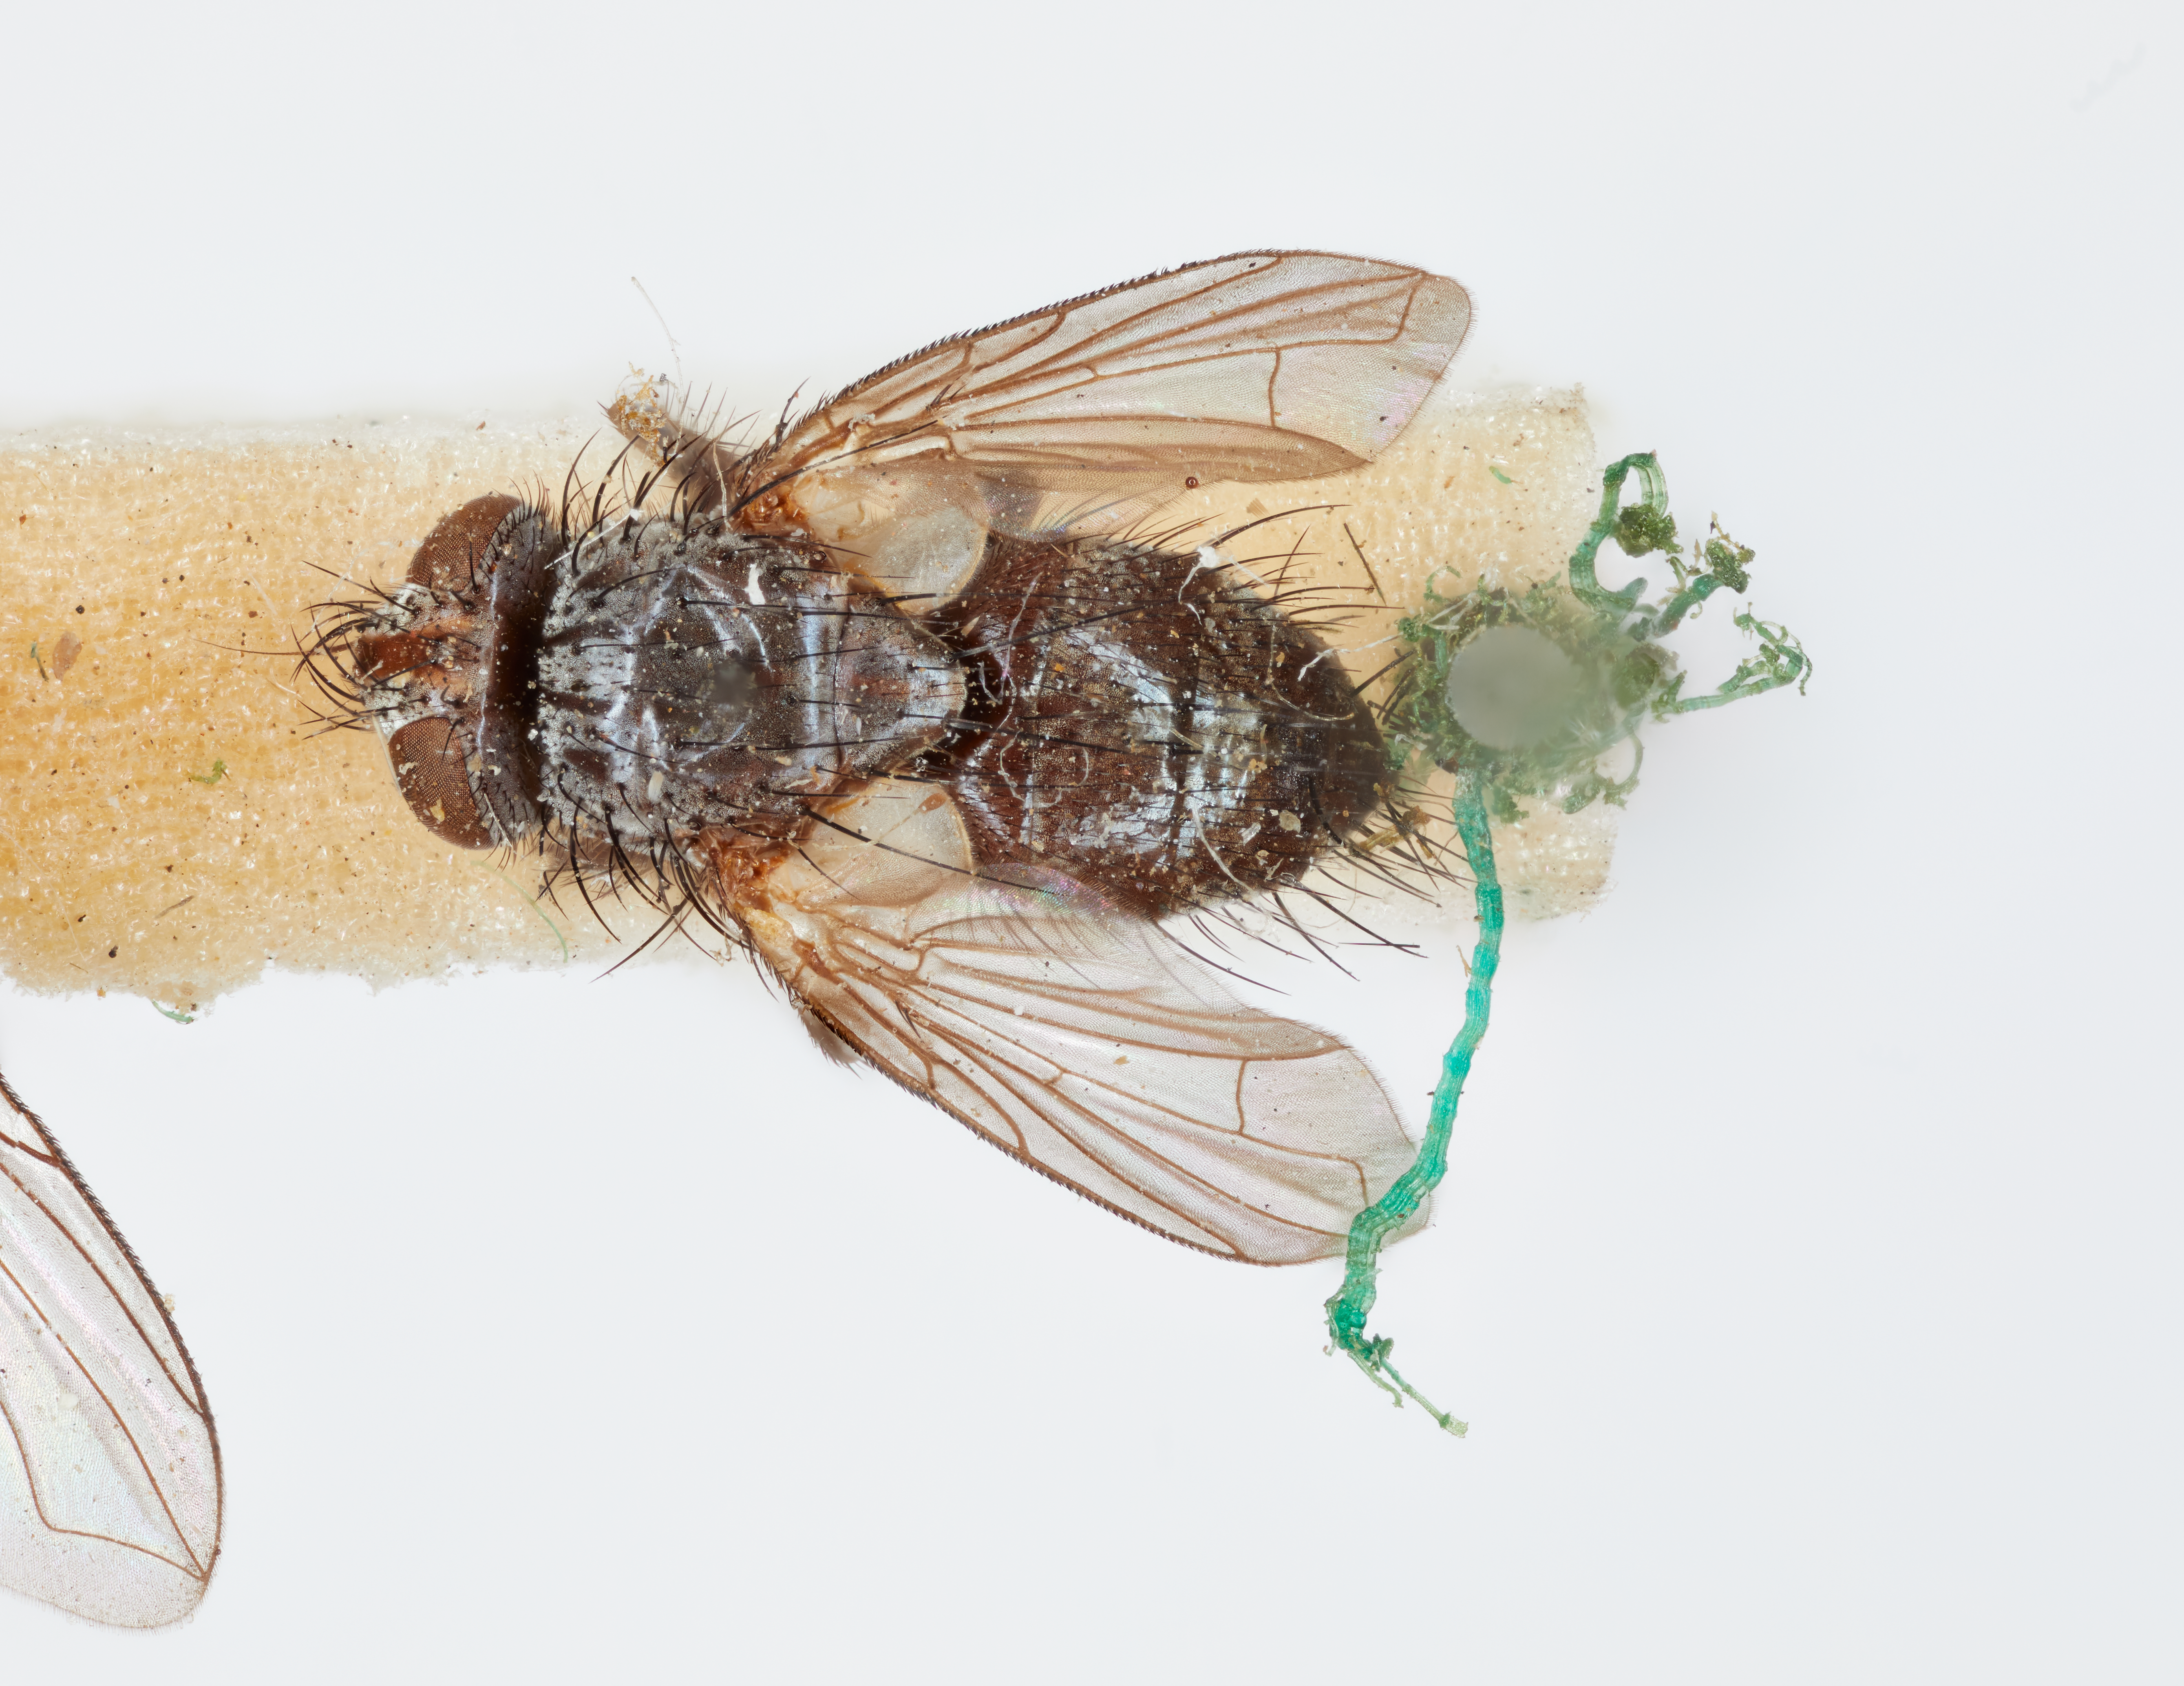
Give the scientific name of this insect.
Admontia retiniae
